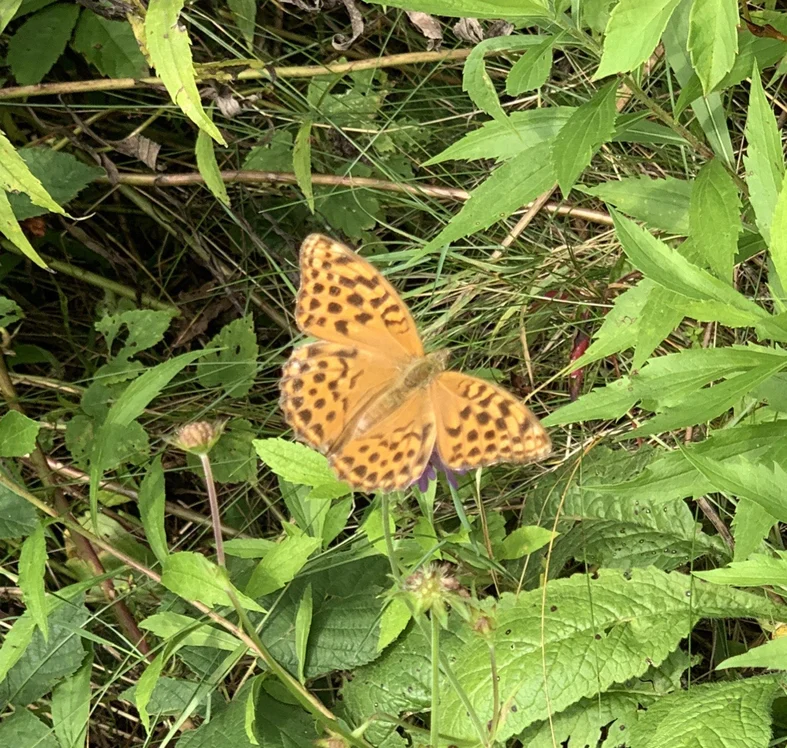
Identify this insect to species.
Argynnis paphia
